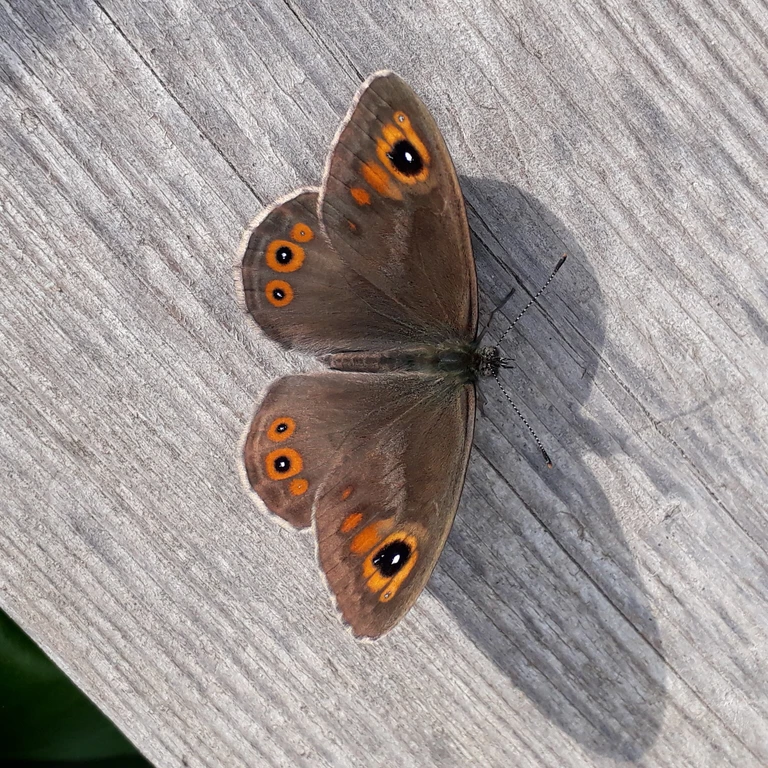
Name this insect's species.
Lasiommata maera (also Pararge maera)
